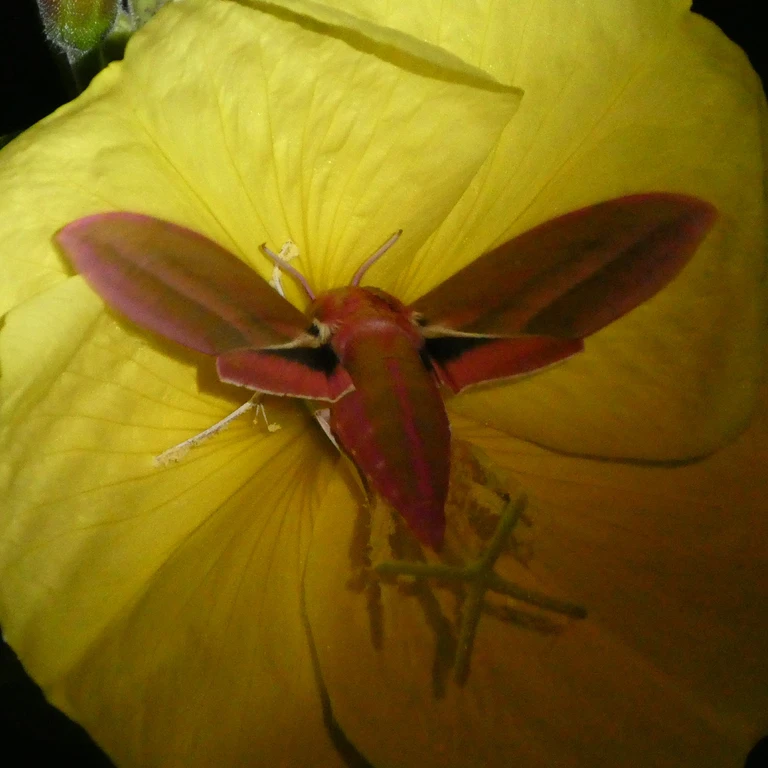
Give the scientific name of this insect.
Deilephila elpenor
